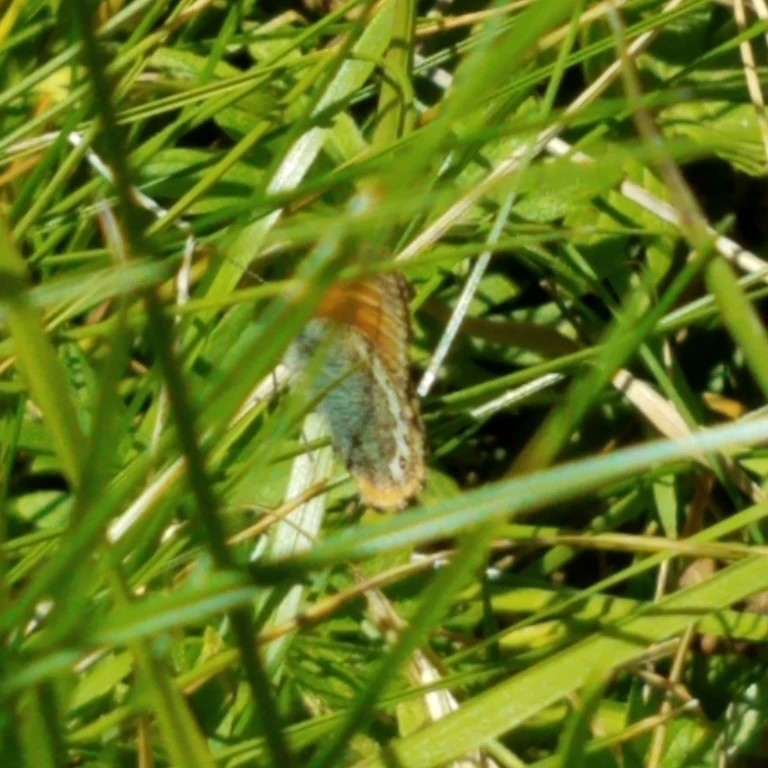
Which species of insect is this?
Coenonympha gardetta
